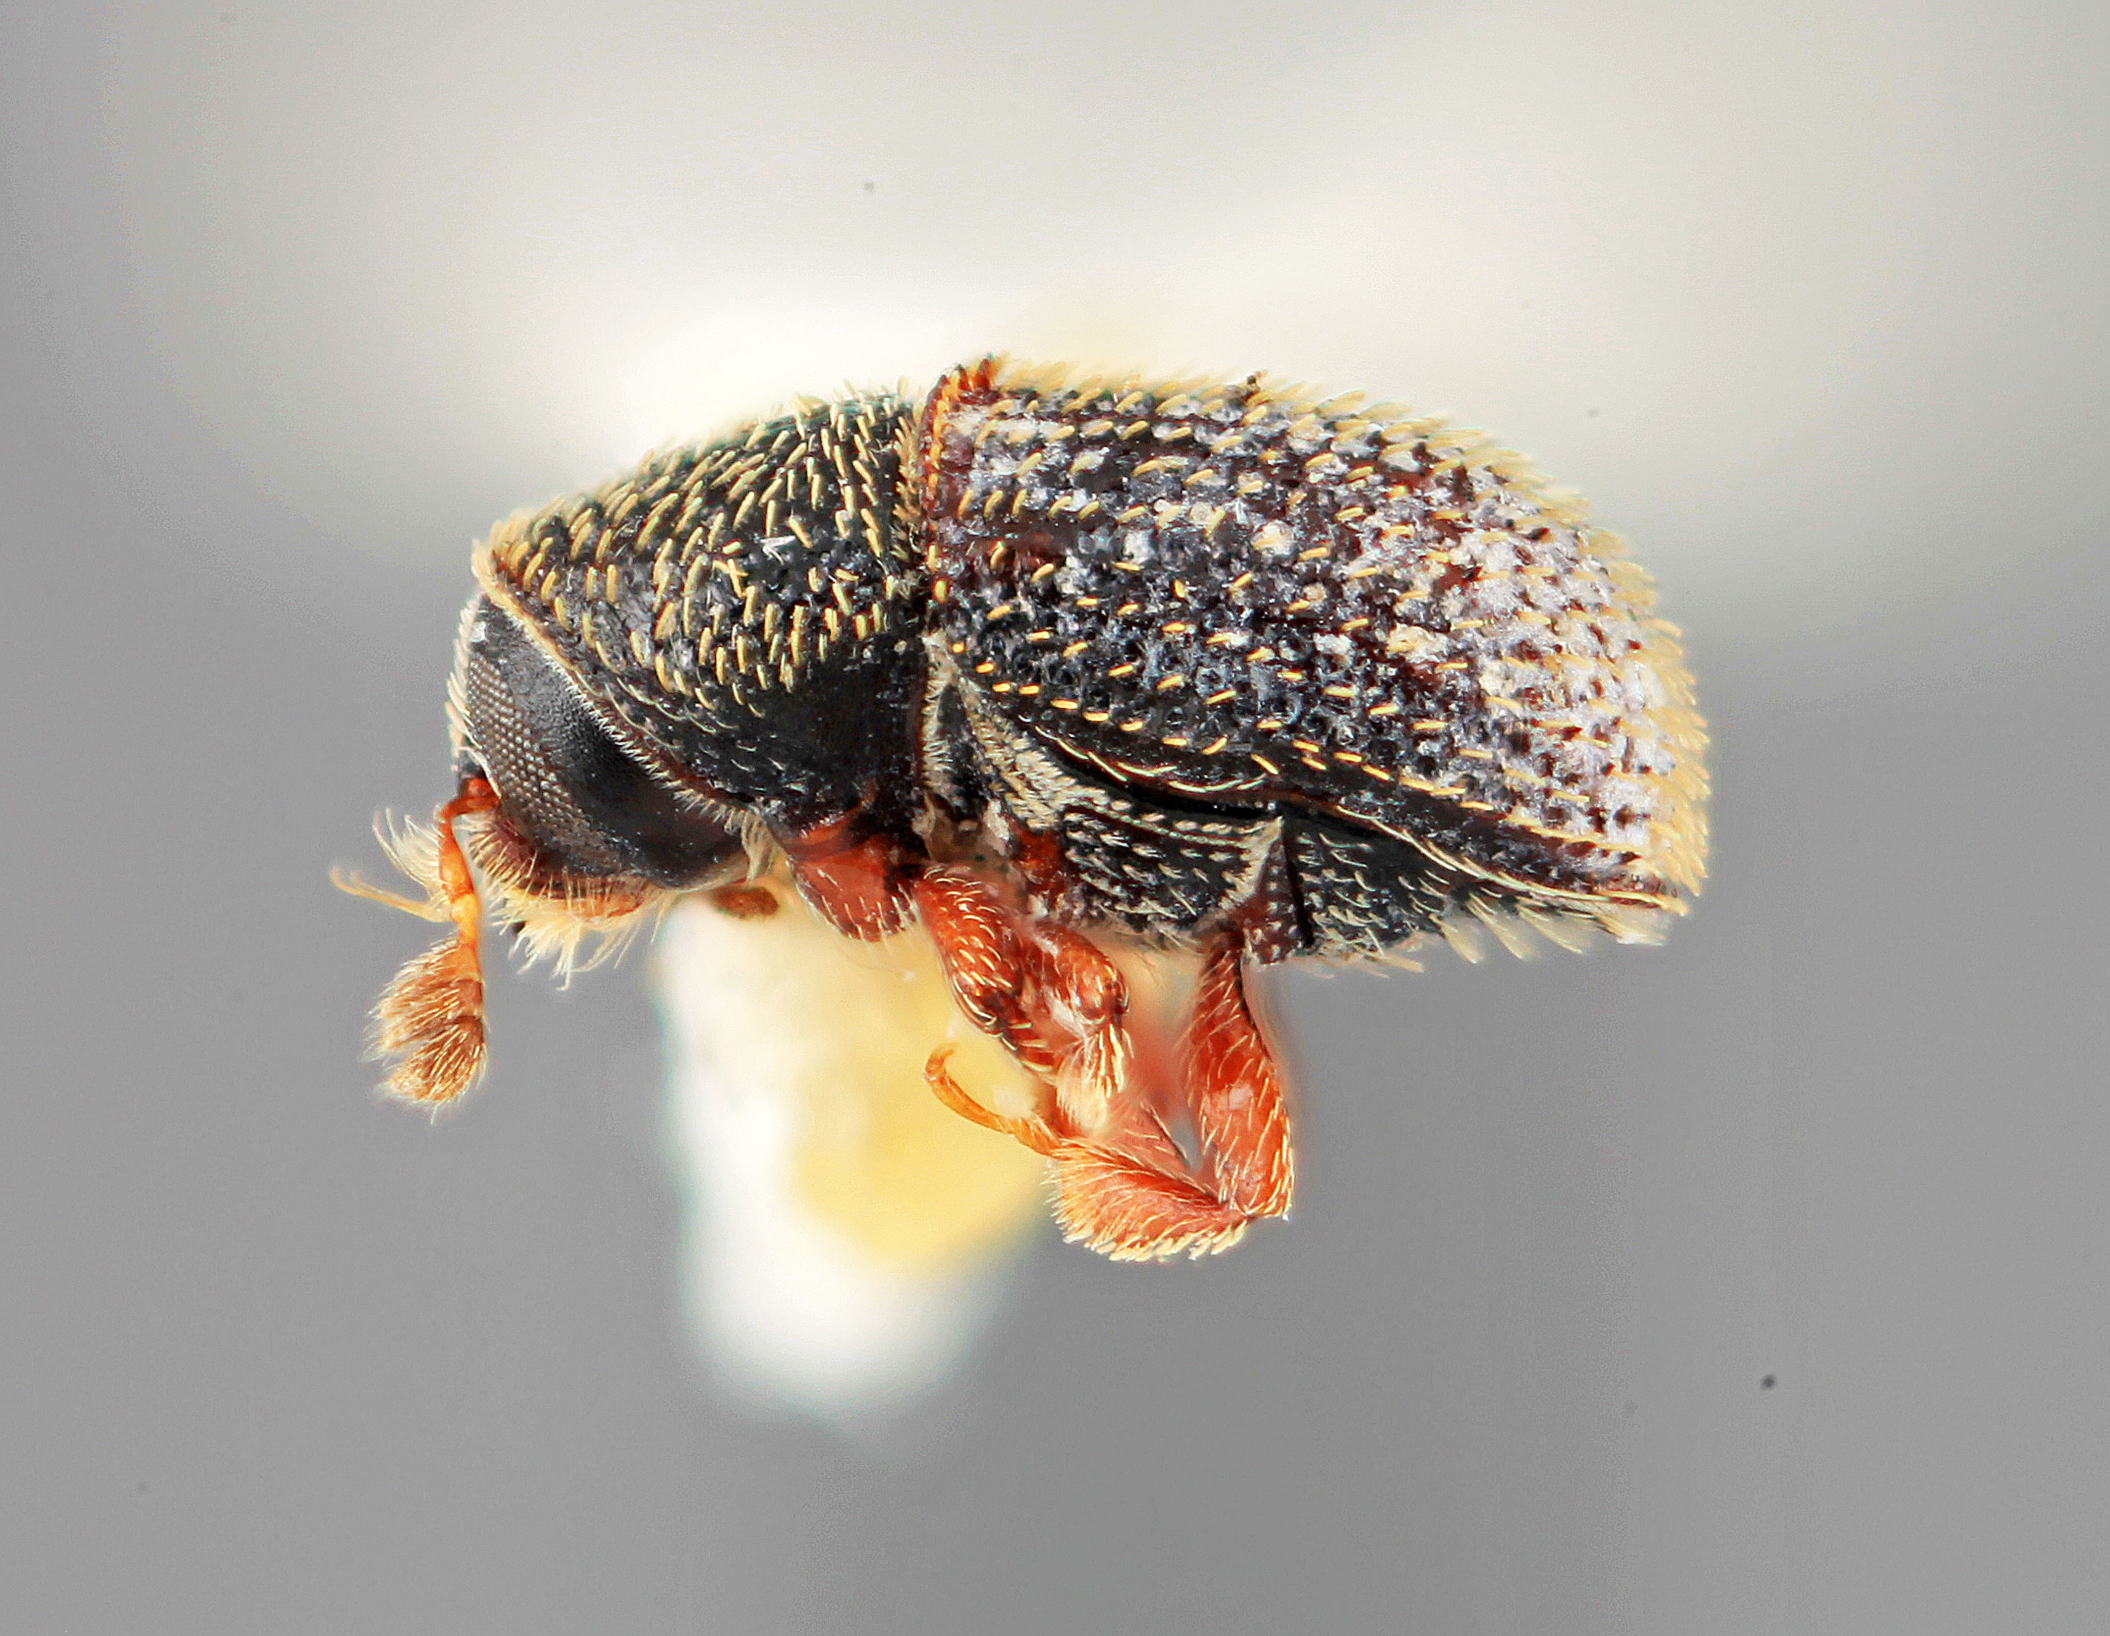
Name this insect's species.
Phloeotribus opimus
